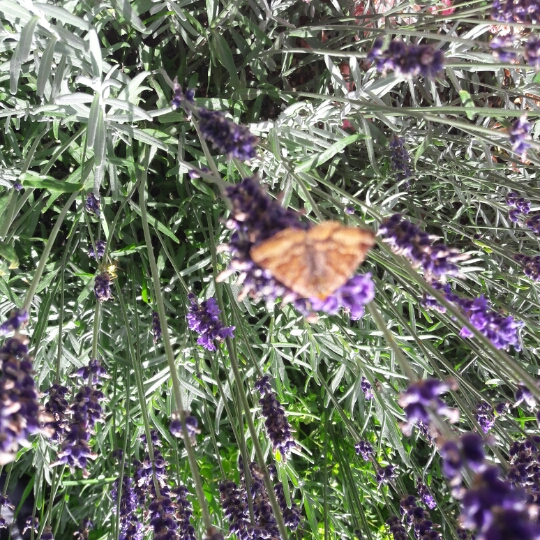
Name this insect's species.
Euclidia glyphica
